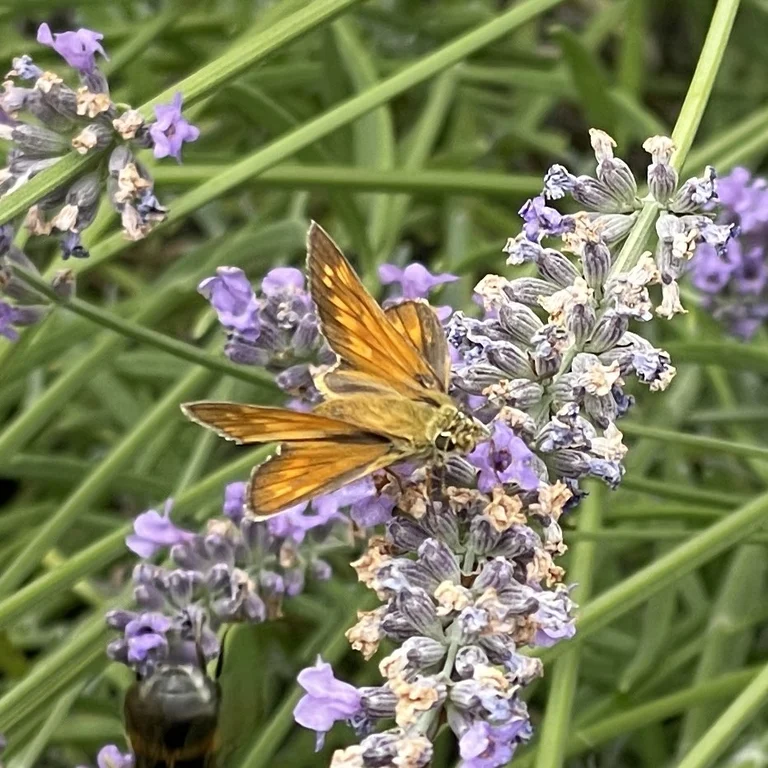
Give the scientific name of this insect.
Ochlodes sylvanus (also Ochlodes venata)
